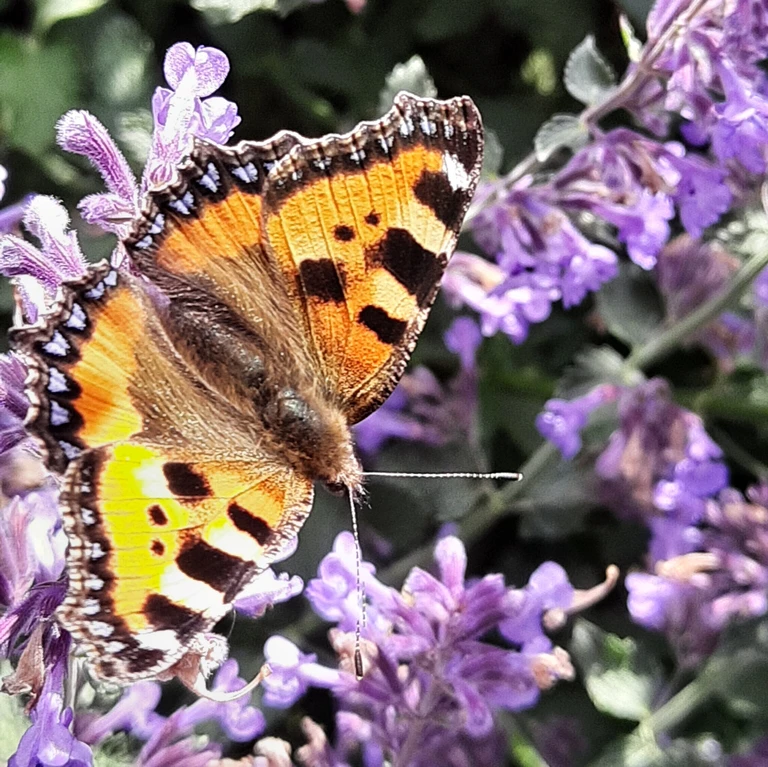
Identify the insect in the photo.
Aglais urticae
